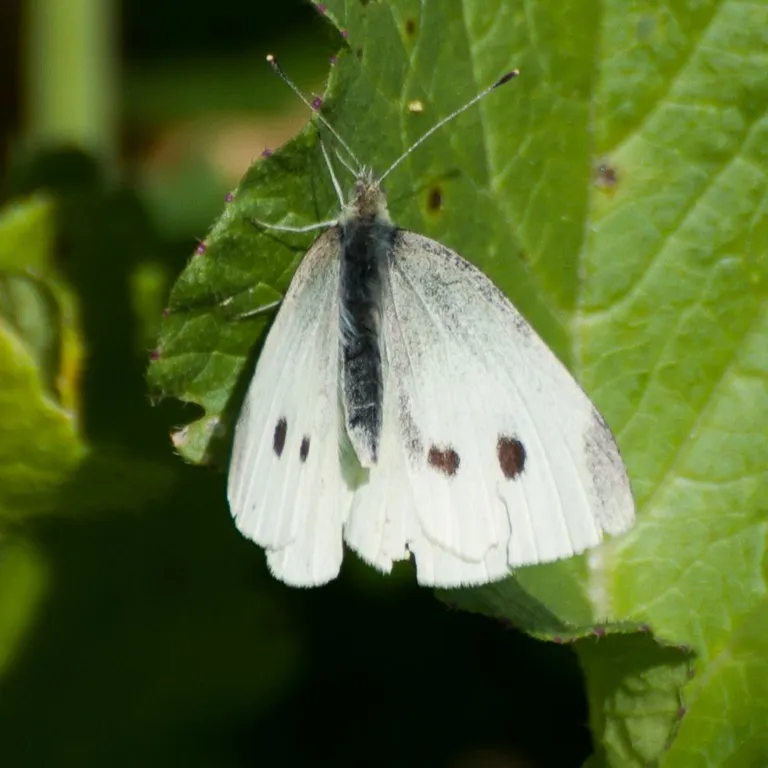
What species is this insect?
Pieris rapae
